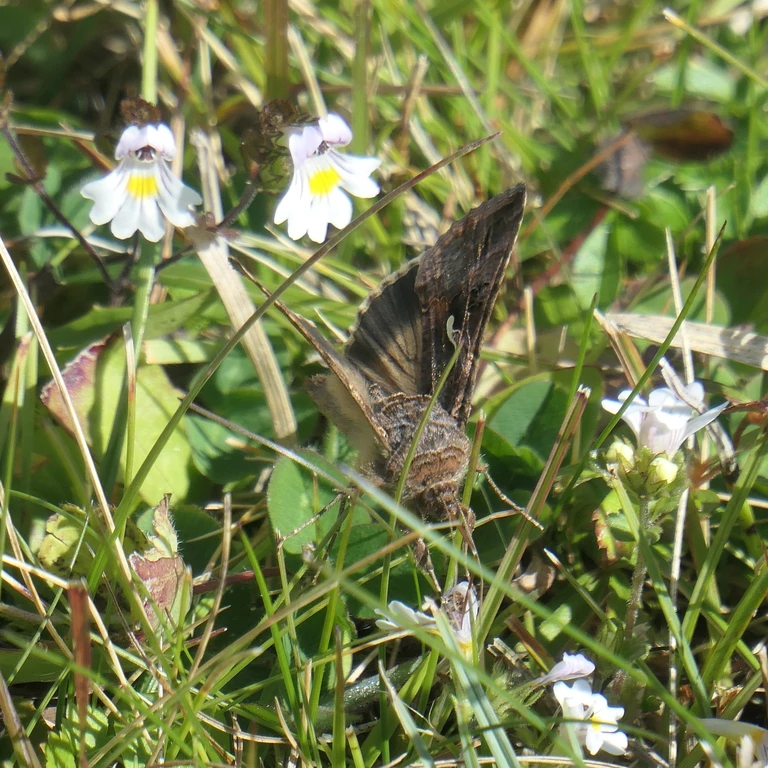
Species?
Autographa gamma
